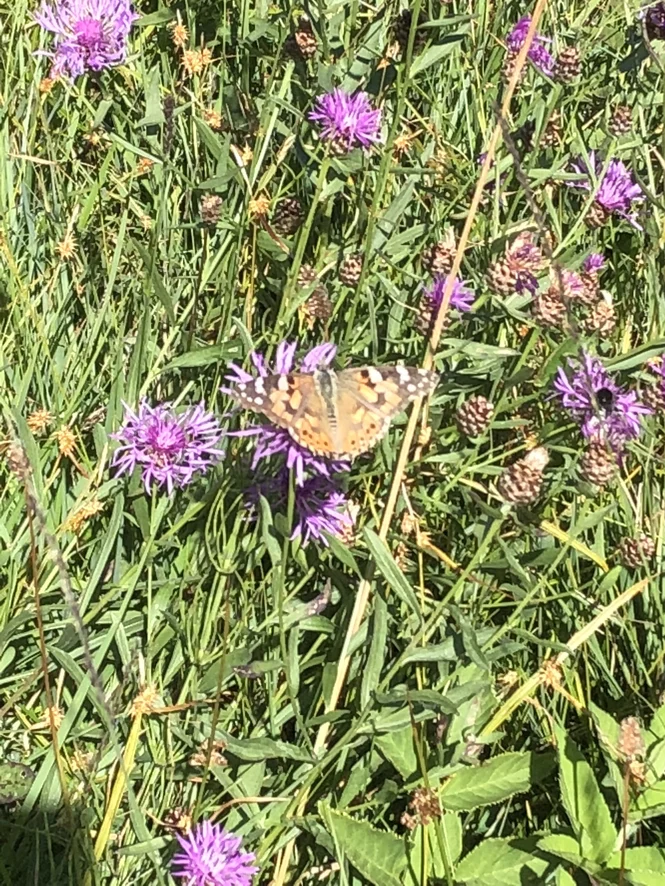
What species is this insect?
Vanessa cardui
